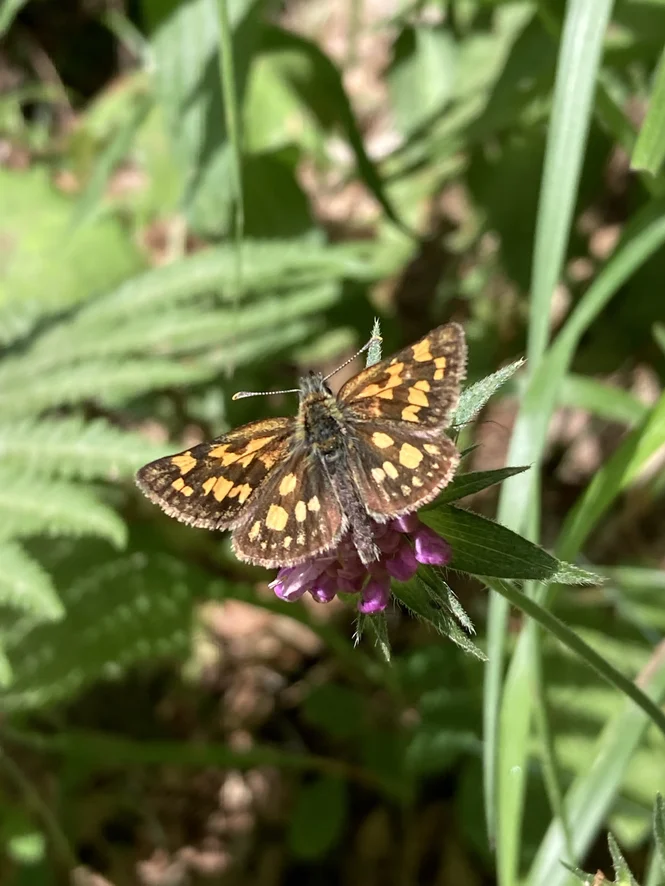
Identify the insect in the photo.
Carterocephalus palaemon
